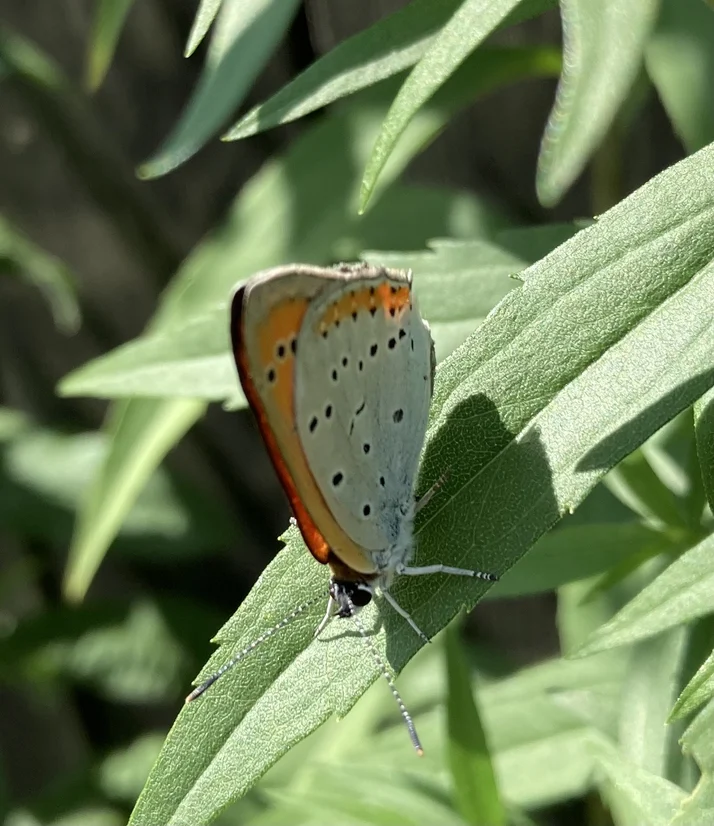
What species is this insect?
Lycaena dispar
